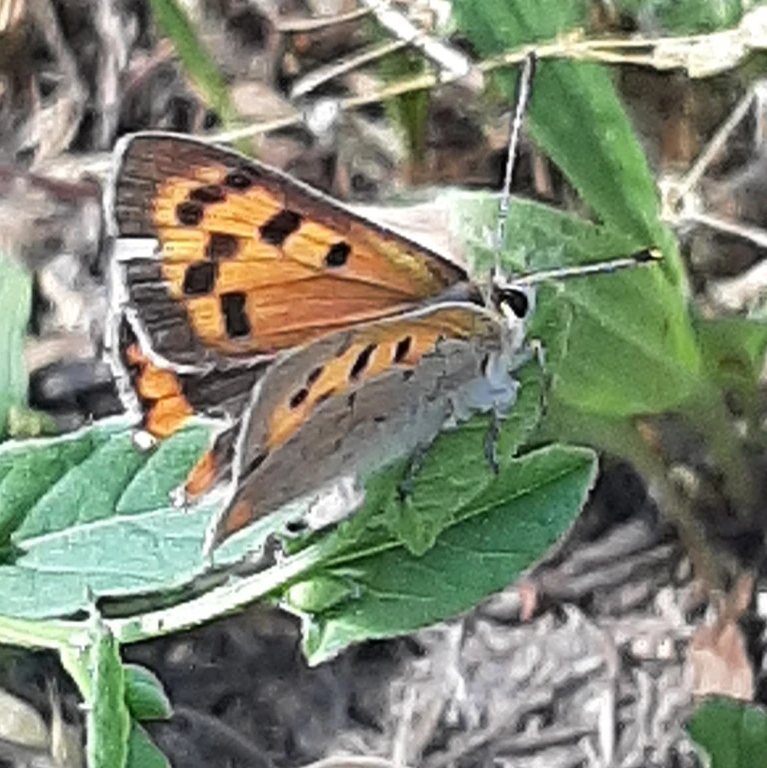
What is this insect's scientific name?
Lycaena phlaeas
